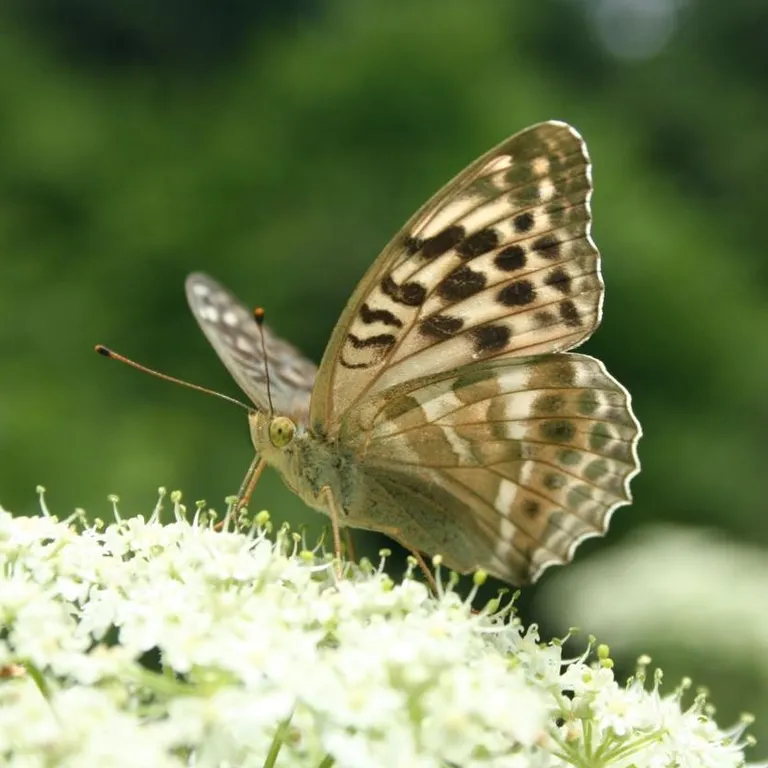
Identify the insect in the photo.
Argynnis paphia
